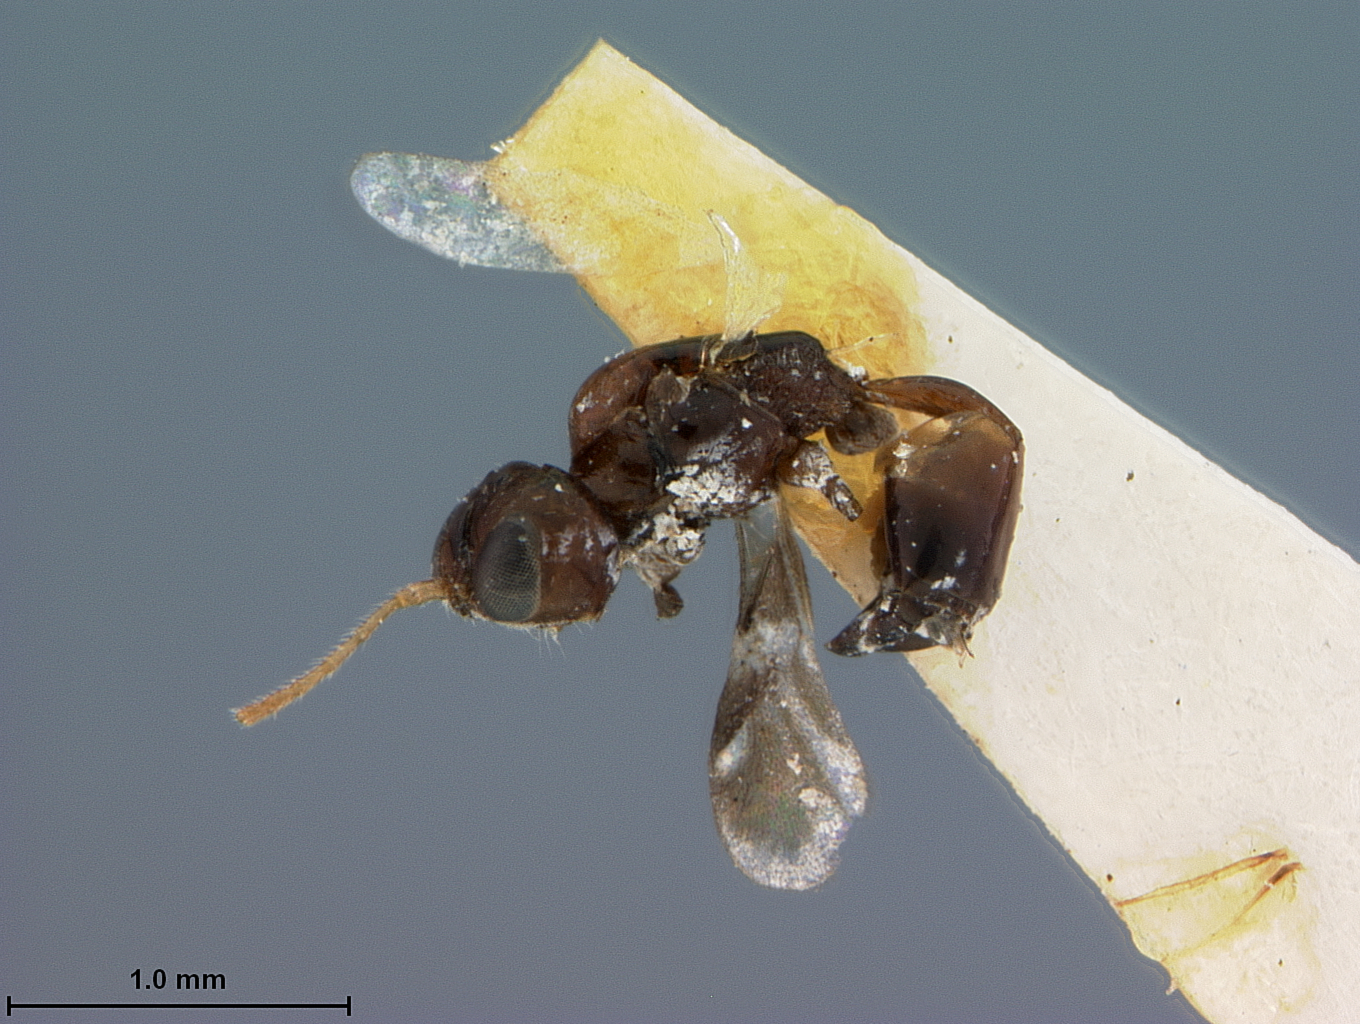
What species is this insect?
Leiophron fuscipennis
